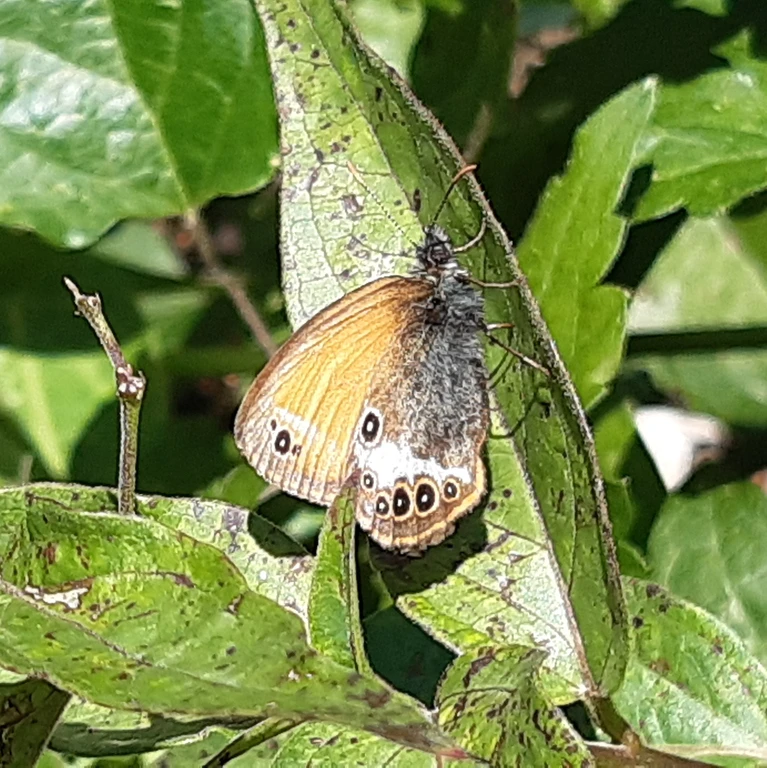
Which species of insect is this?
Coenonympha arcania
